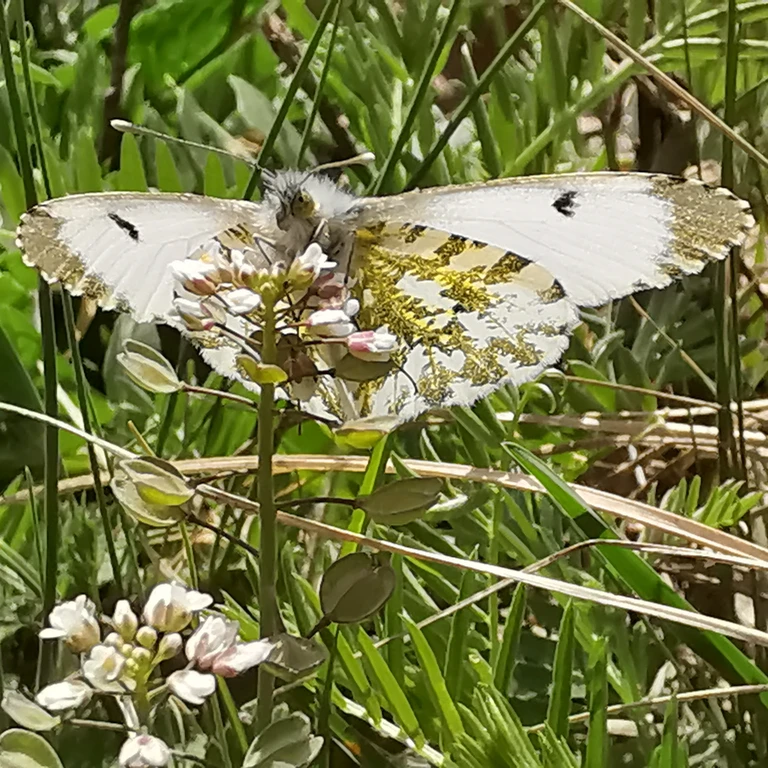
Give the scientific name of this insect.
Anthocharis cardamines
